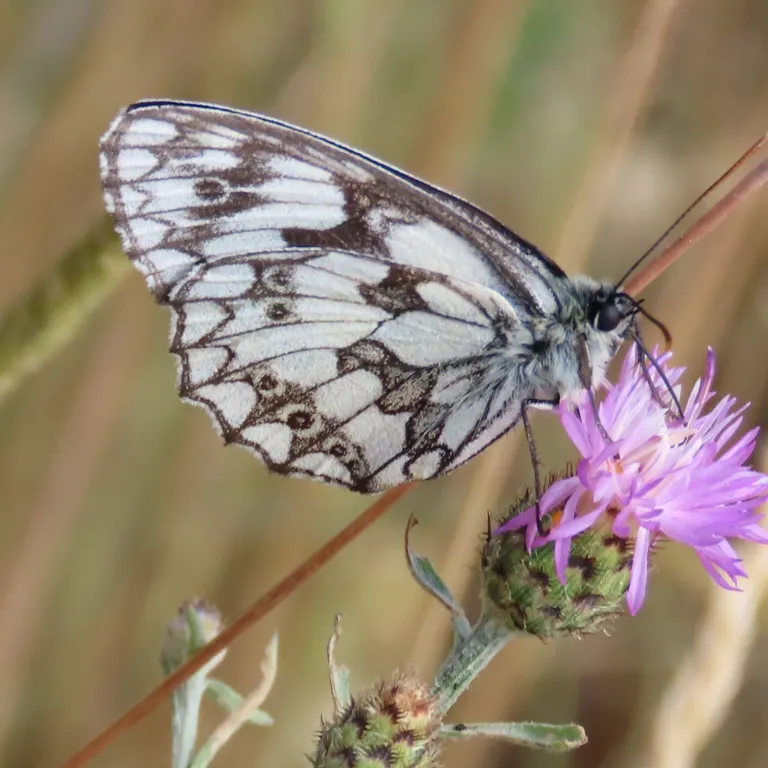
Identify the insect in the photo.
Melanargia galathea
